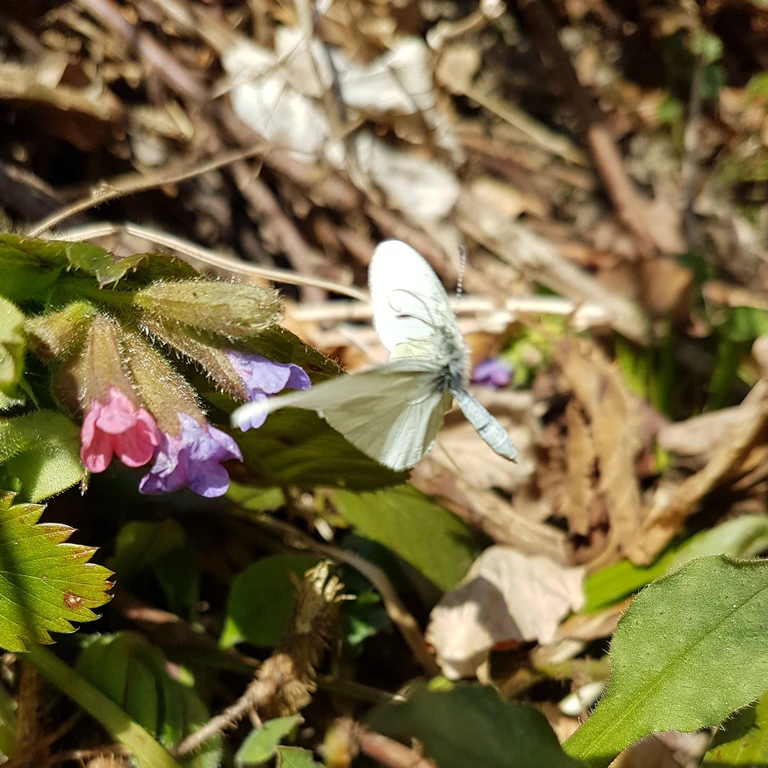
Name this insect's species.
Leptidea sinapis/juvernica
